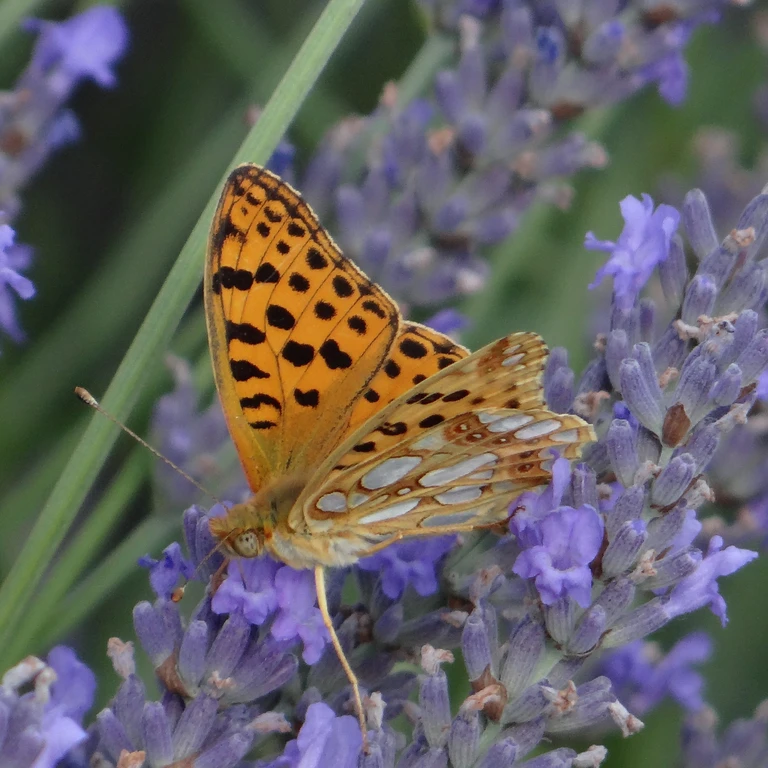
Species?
Issoria lathonia
